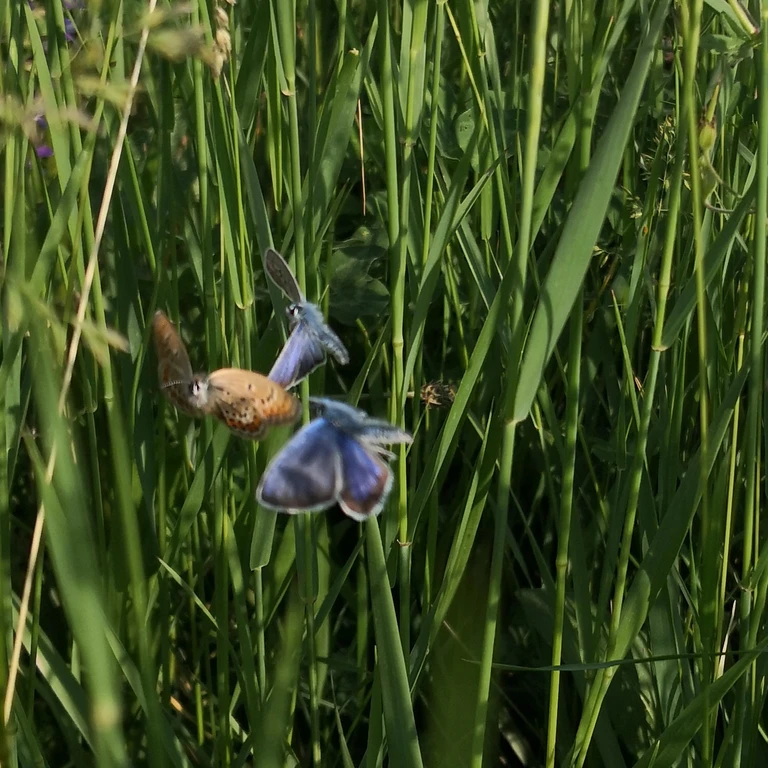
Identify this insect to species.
Plebejus argus
